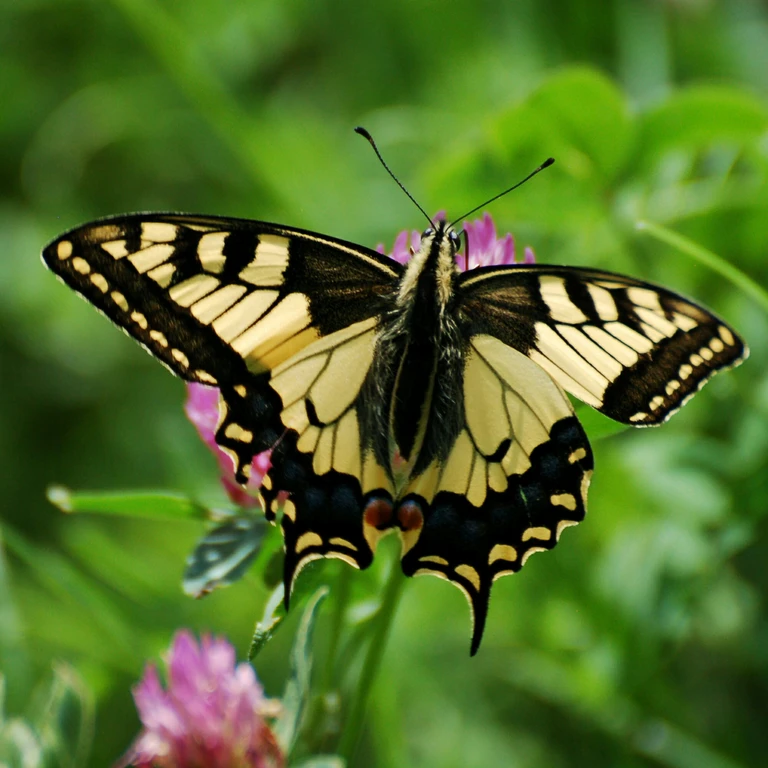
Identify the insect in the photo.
Papilio machaon
